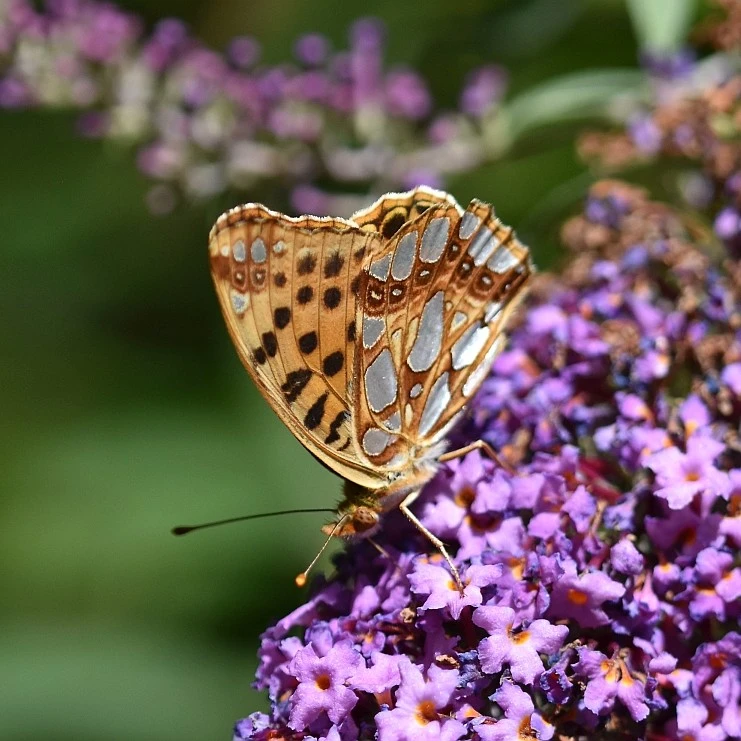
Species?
Issoria lathonia
